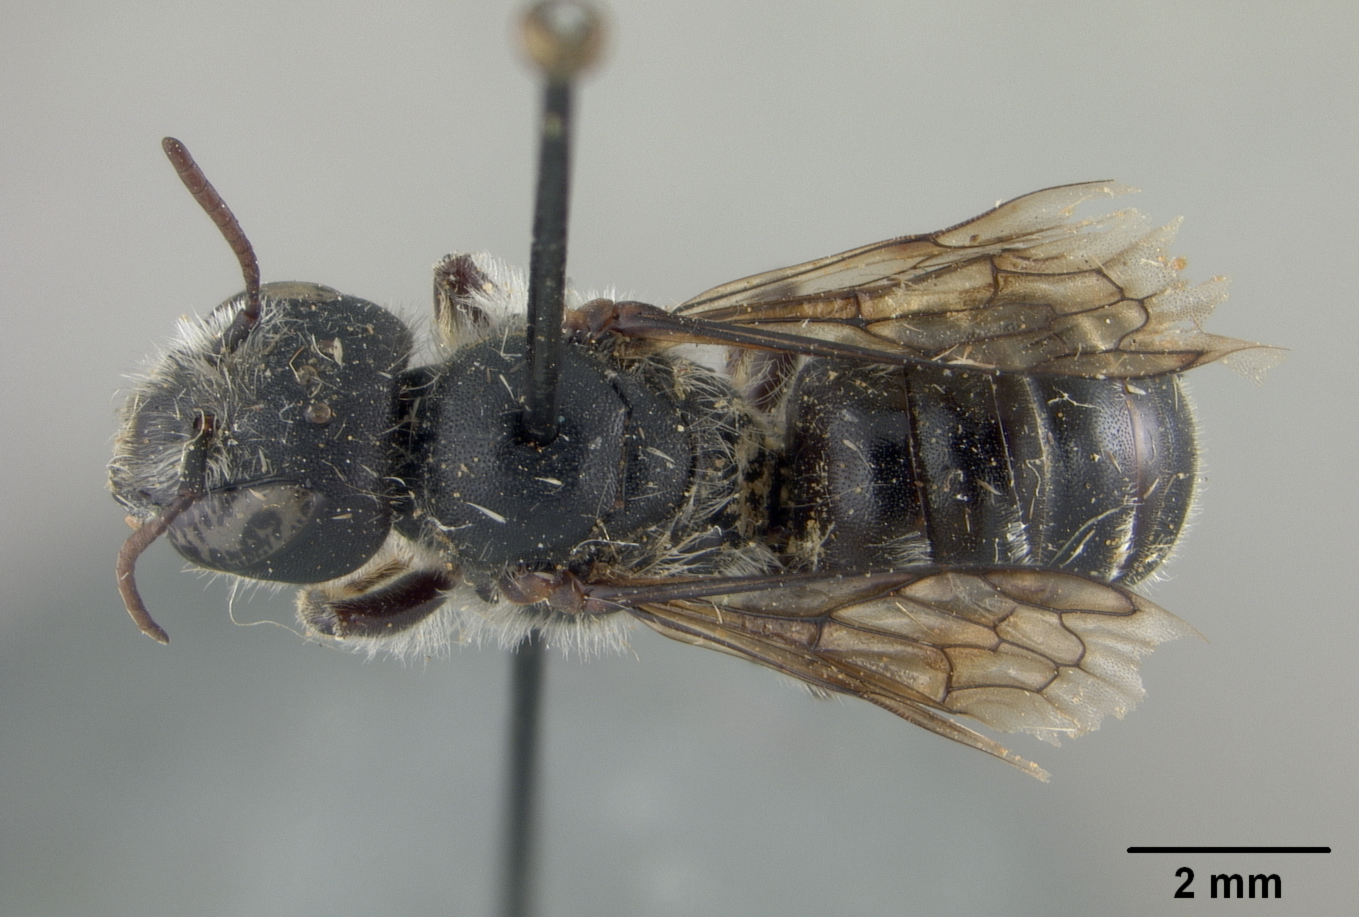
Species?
Hoplitis monardae
